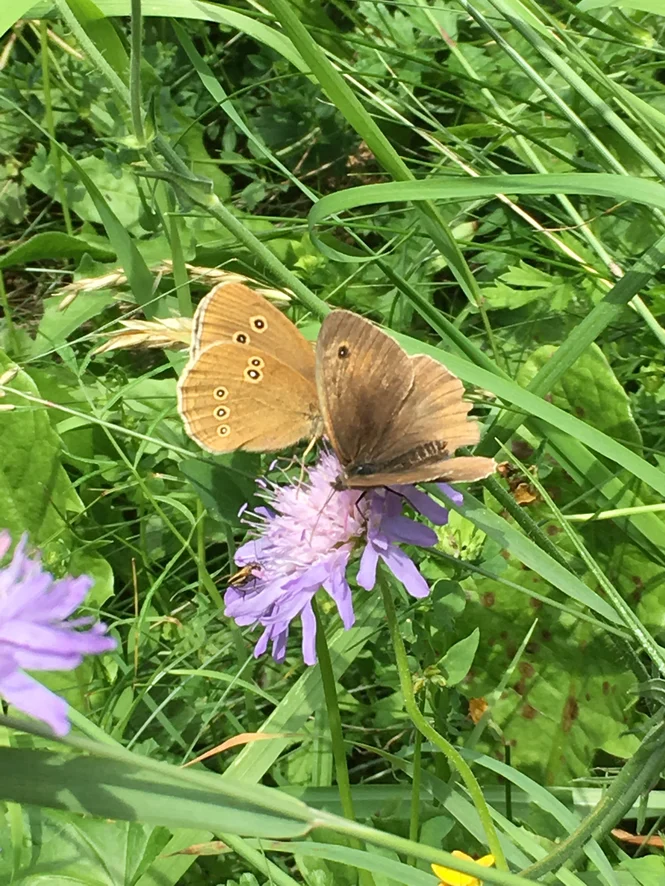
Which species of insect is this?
Maniola jurtina
